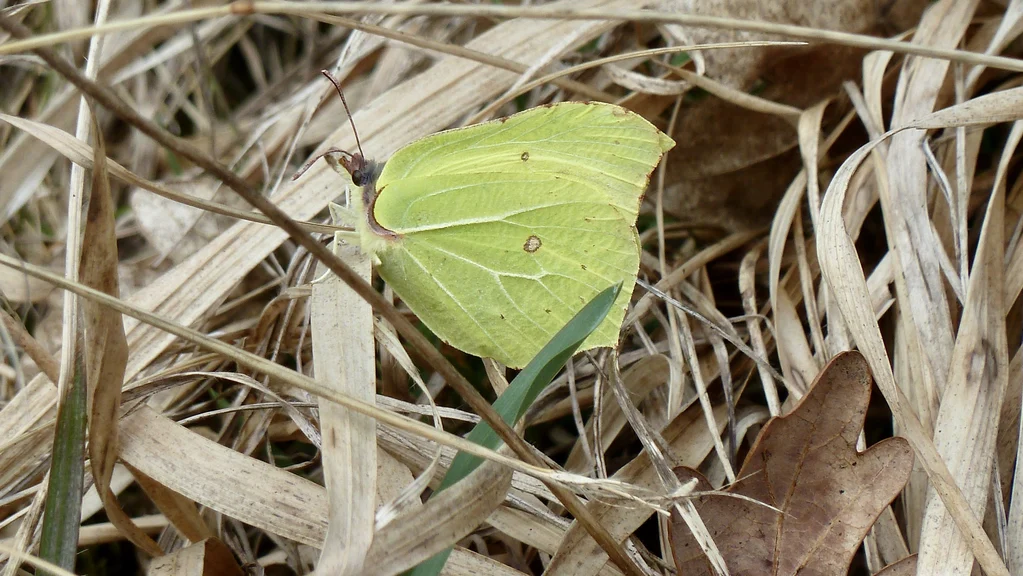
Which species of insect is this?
Gonepteryx rhamni
